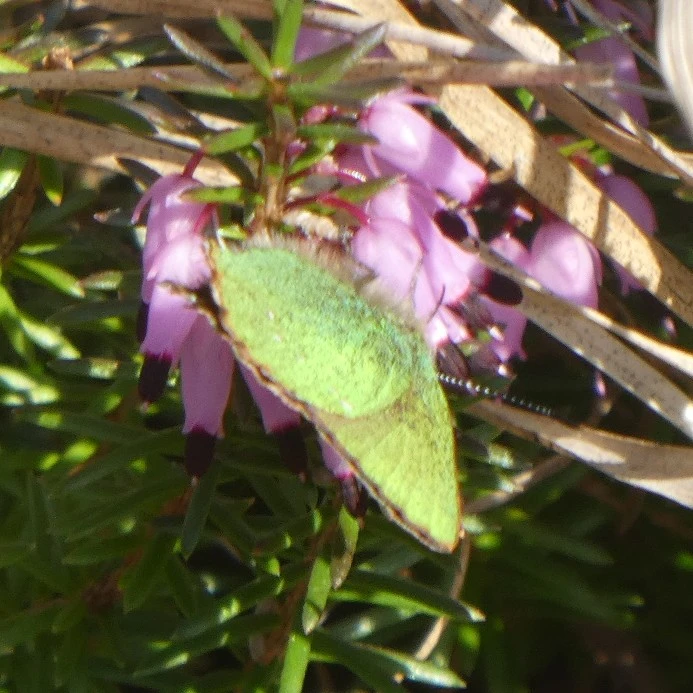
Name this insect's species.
Callophrys rubi
